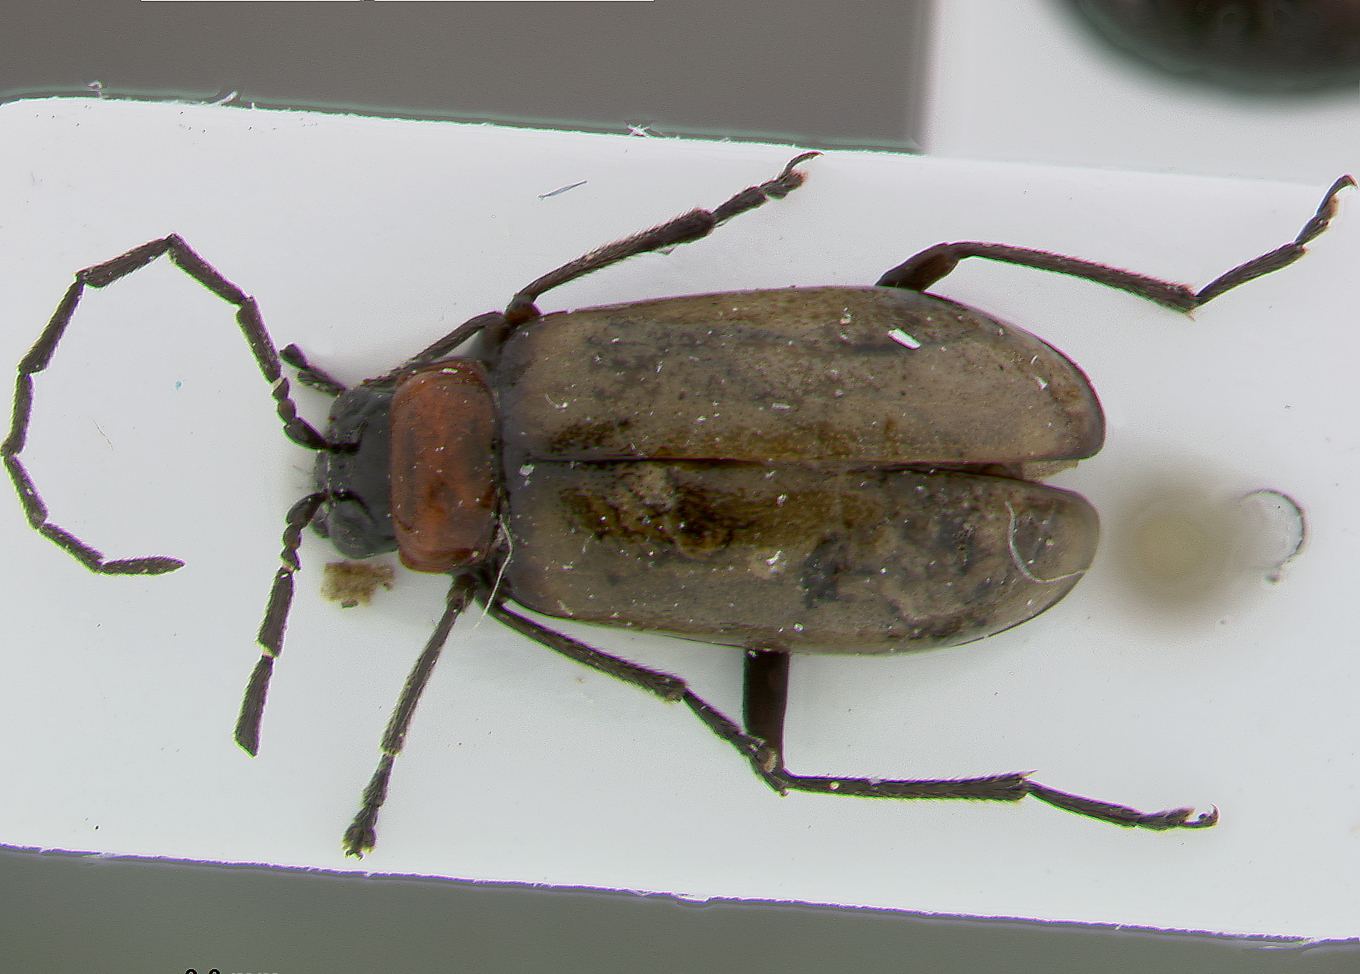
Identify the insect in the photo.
Arthrotus daliensis
